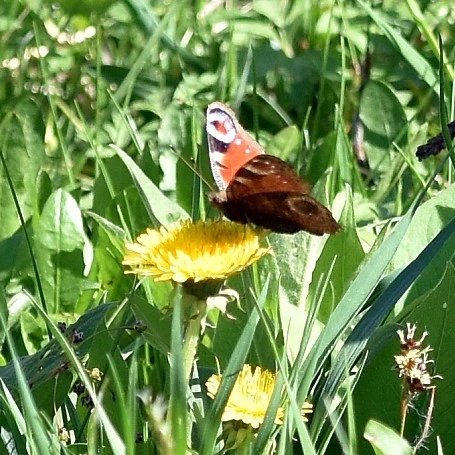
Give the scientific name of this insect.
Aglais io
